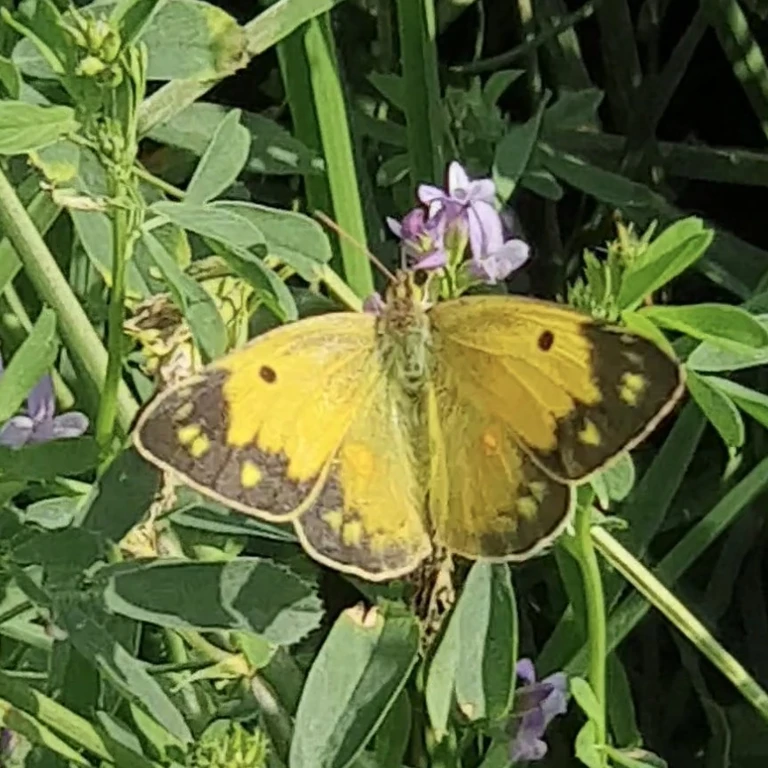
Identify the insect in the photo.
Colias croceus
